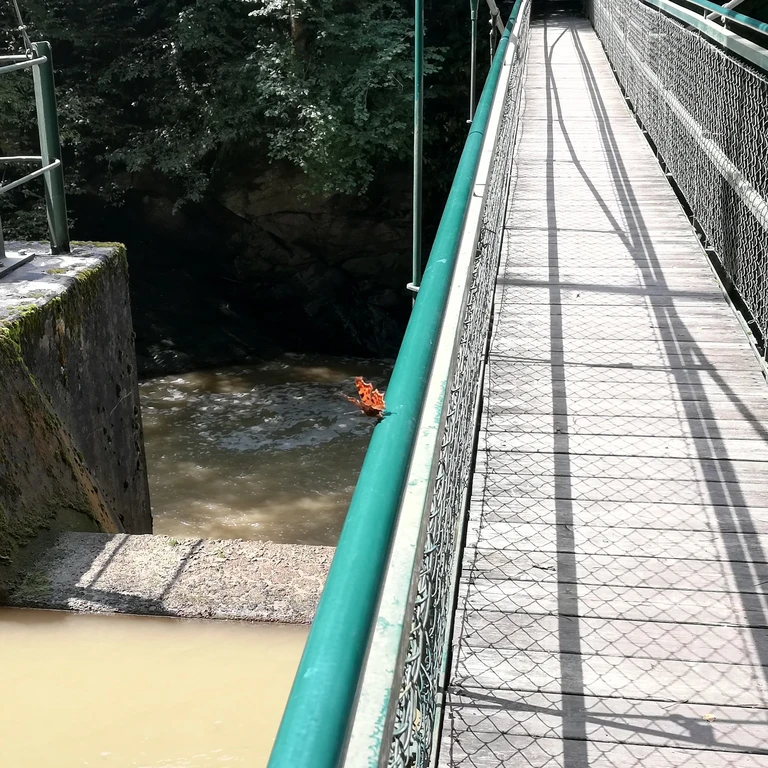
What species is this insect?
Polygonia c-album
